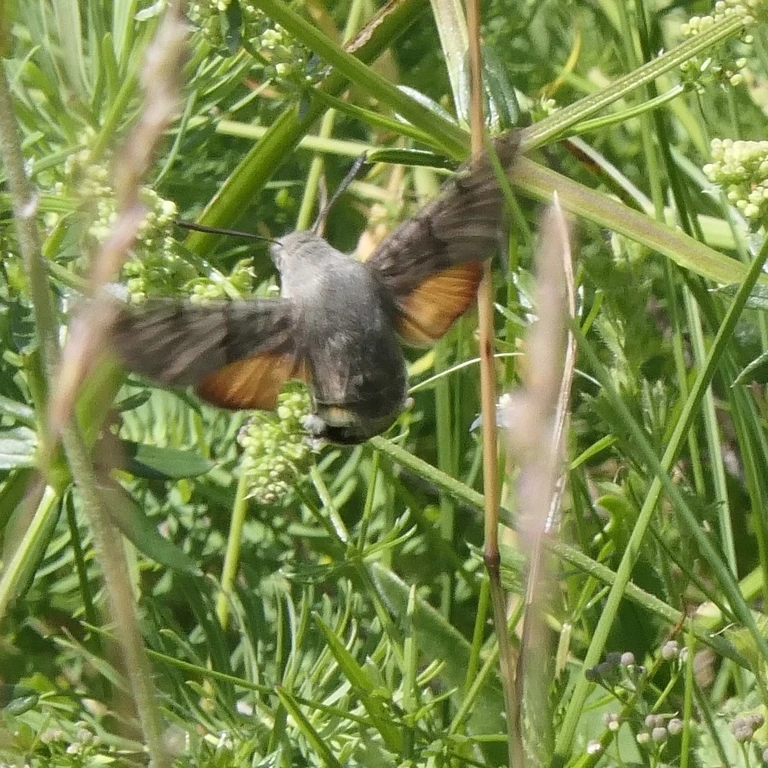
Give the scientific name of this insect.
Macroglossum stellatarum
